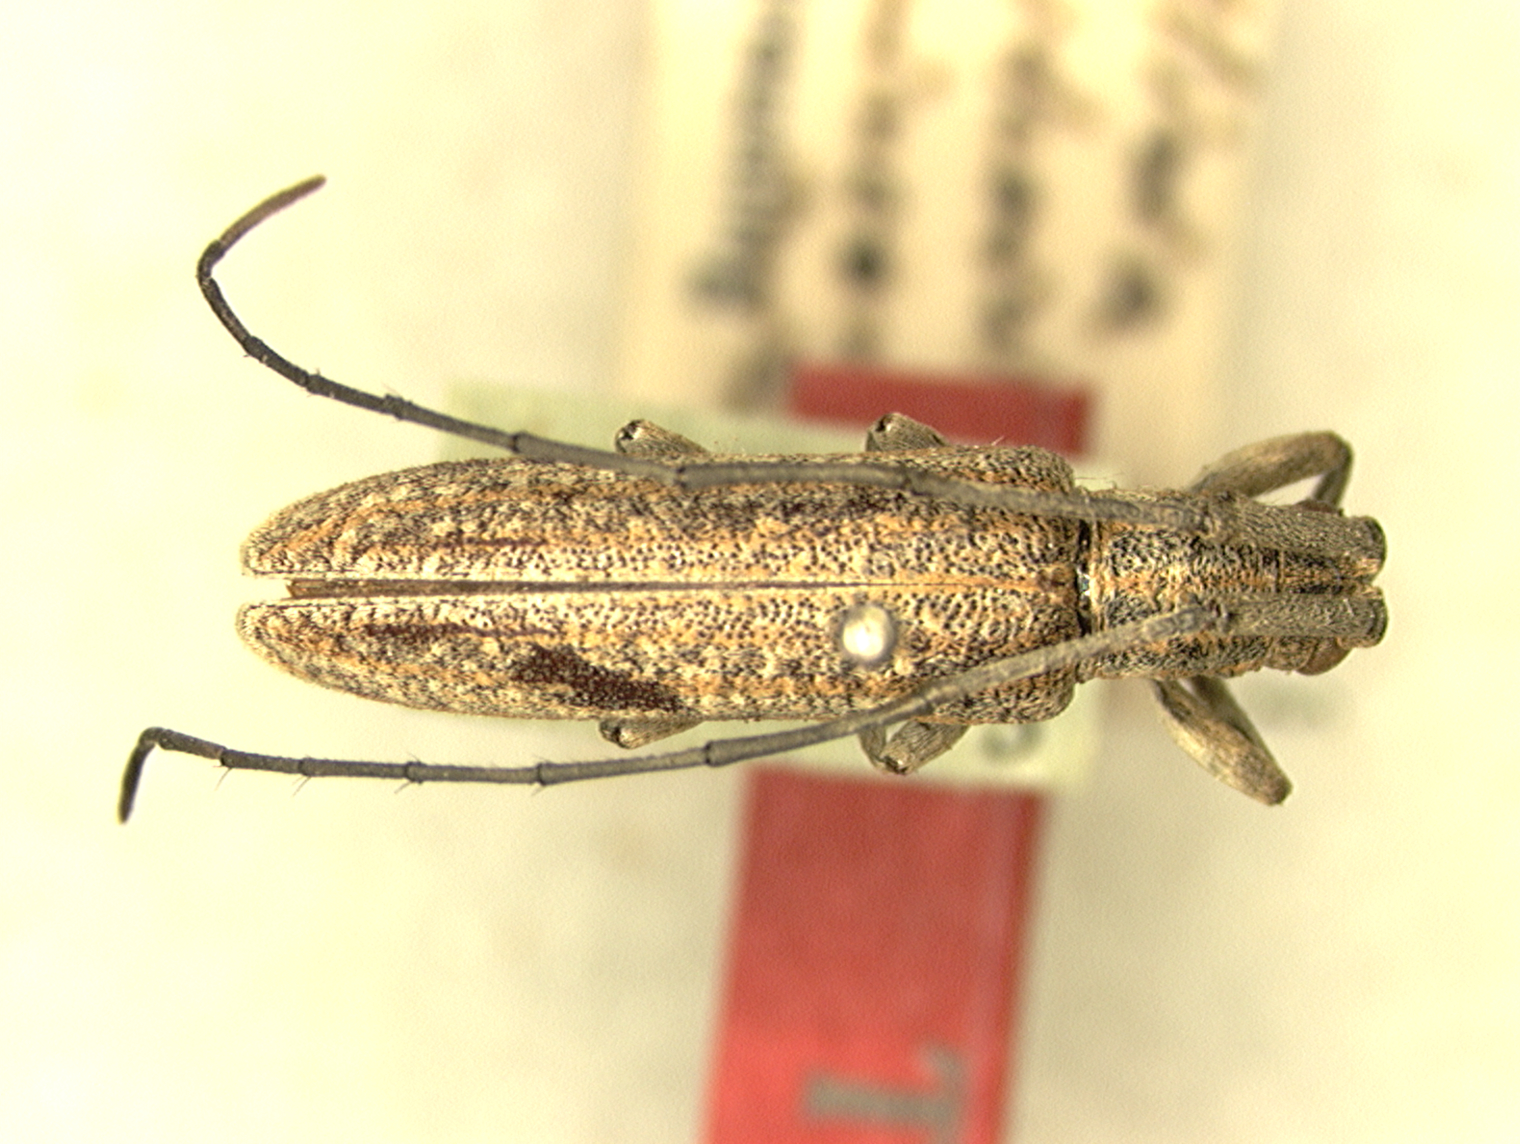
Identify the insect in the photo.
Hyllisia stenideoides
